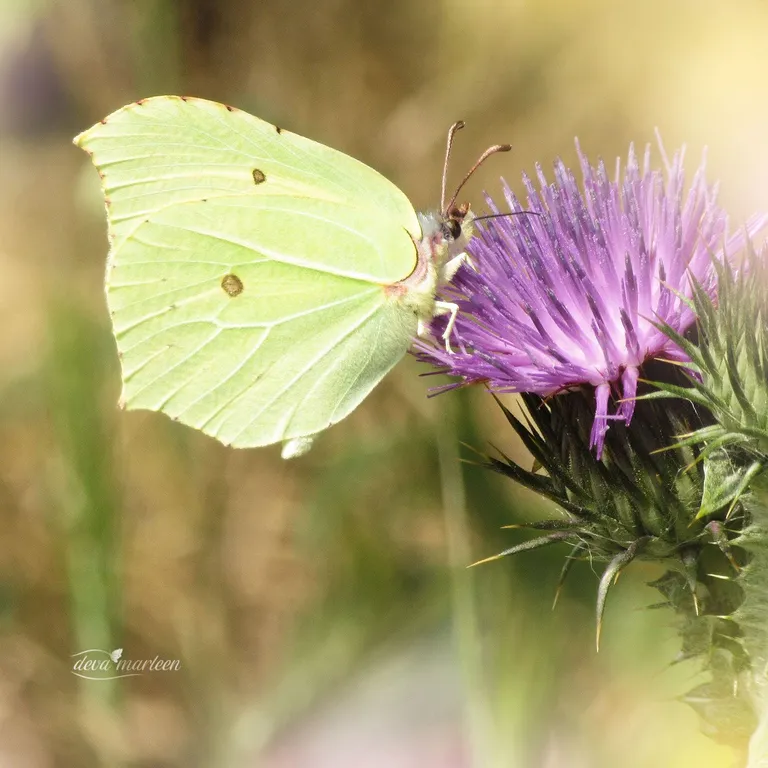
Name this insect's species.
Gonepteryx rhamni
